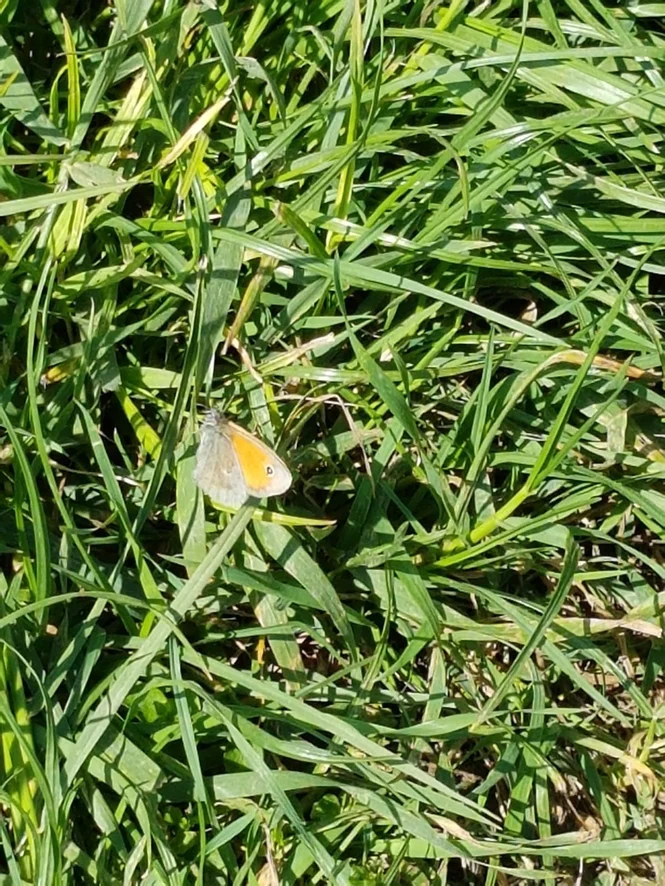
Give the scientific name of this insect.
Coenonympha pamphilus
